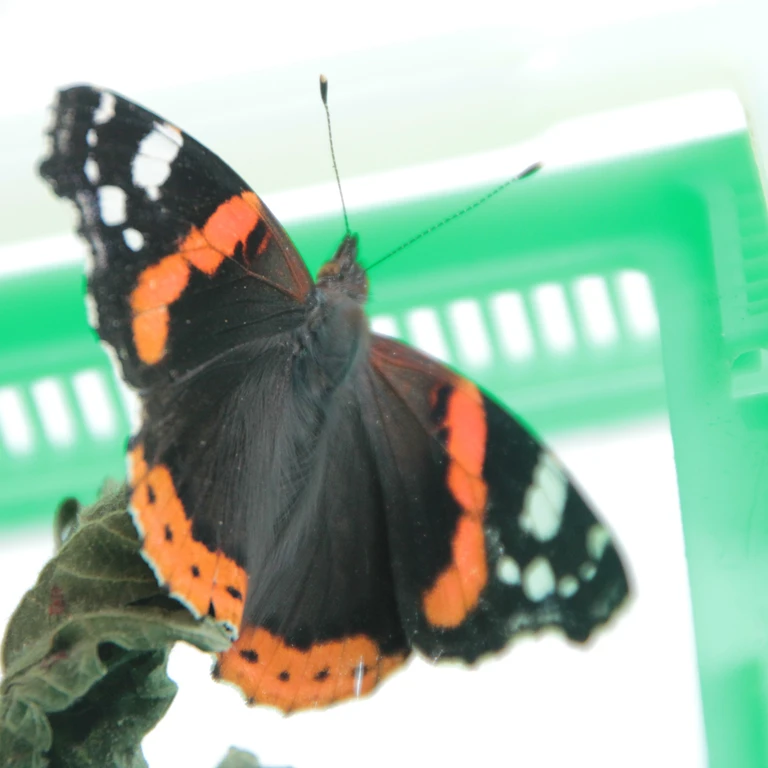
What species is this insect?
Vanessa atalanta
